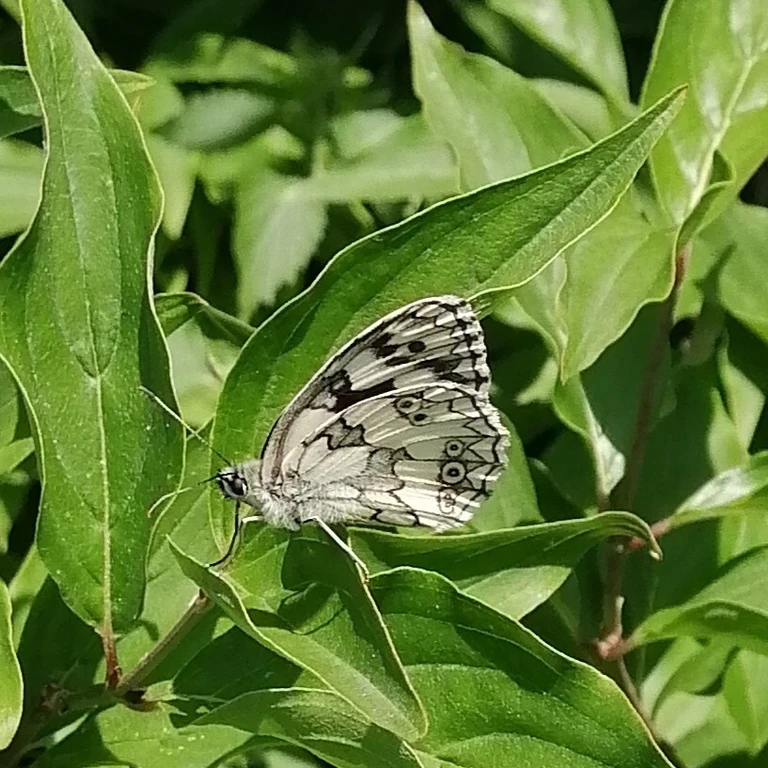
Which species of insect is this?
Melanargia galathea
